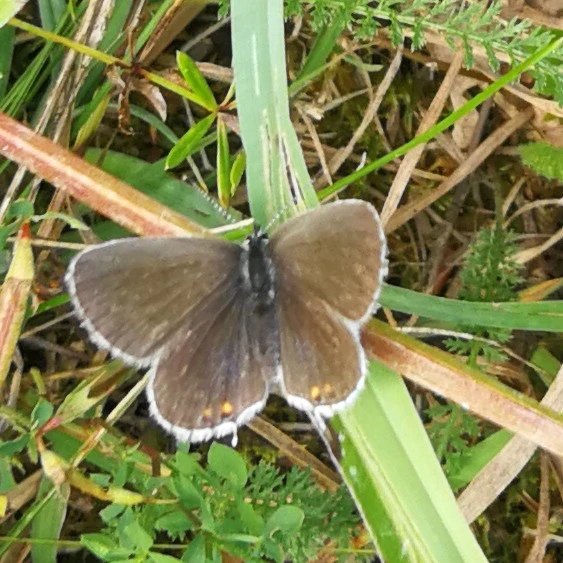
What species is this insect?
Cupido argiades (also Elkalyce argiades)
